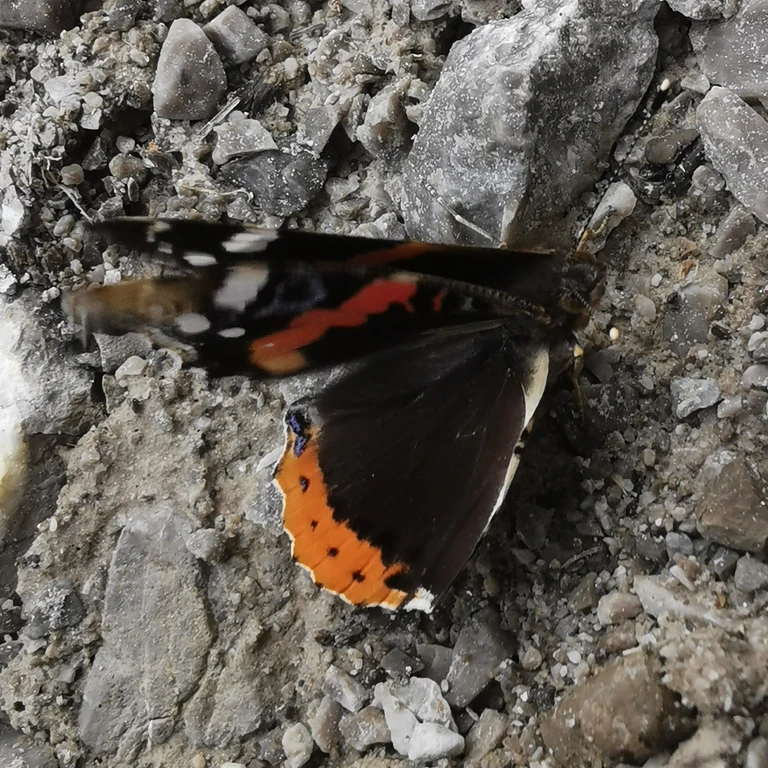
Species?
Vanessa atalanta
